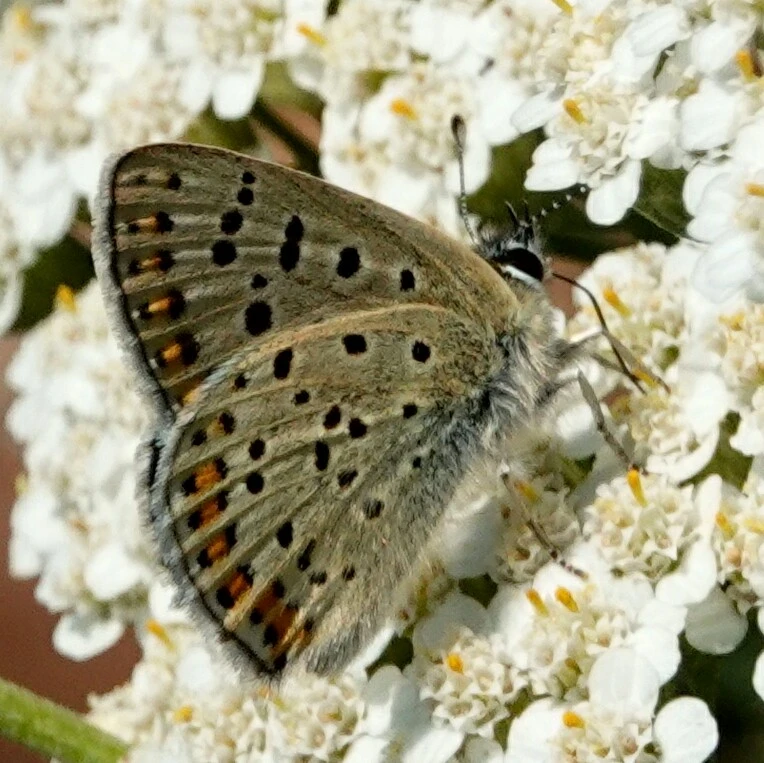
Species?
Lycaena tityrus (also Loweia tityrus)
